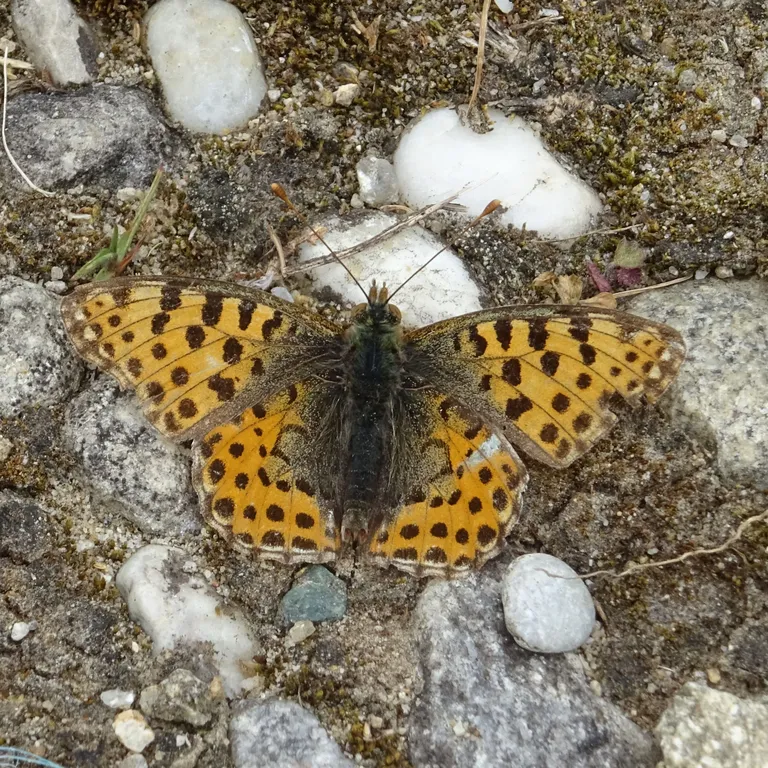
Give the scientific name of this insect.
Issoria lathonia
